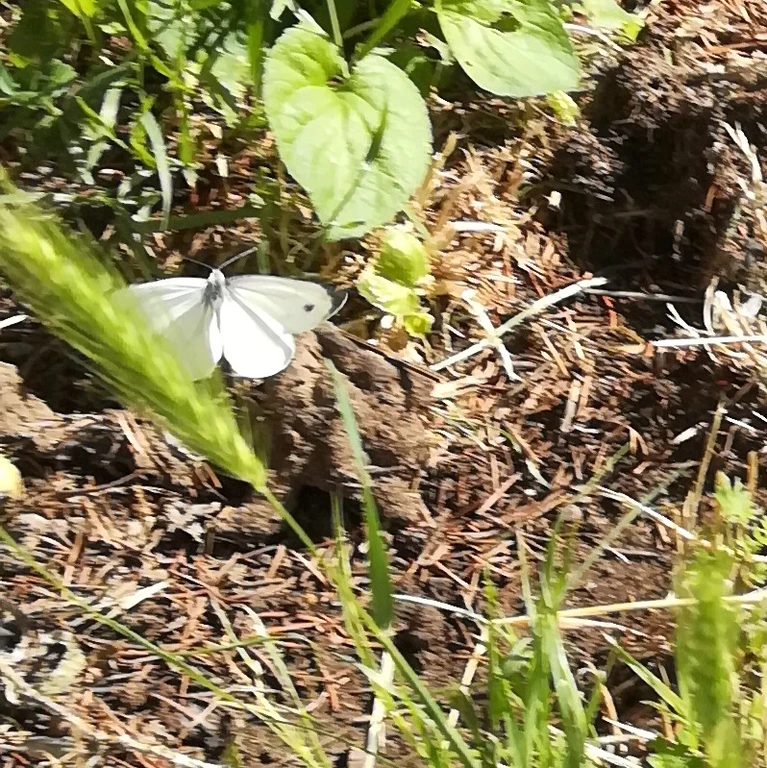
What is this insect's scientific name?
Pieris napi
